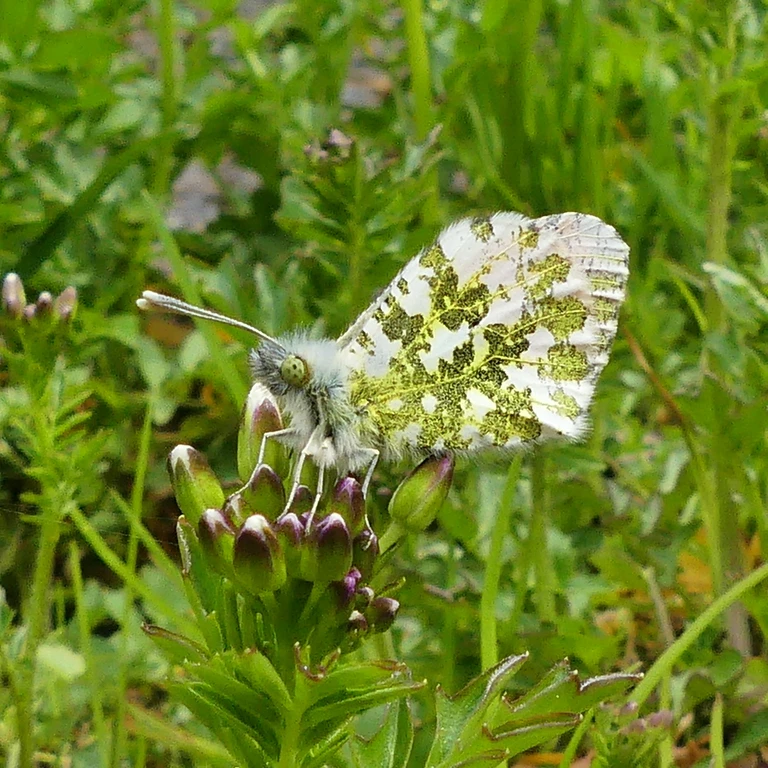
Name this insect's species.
Anthocharis cardamines
